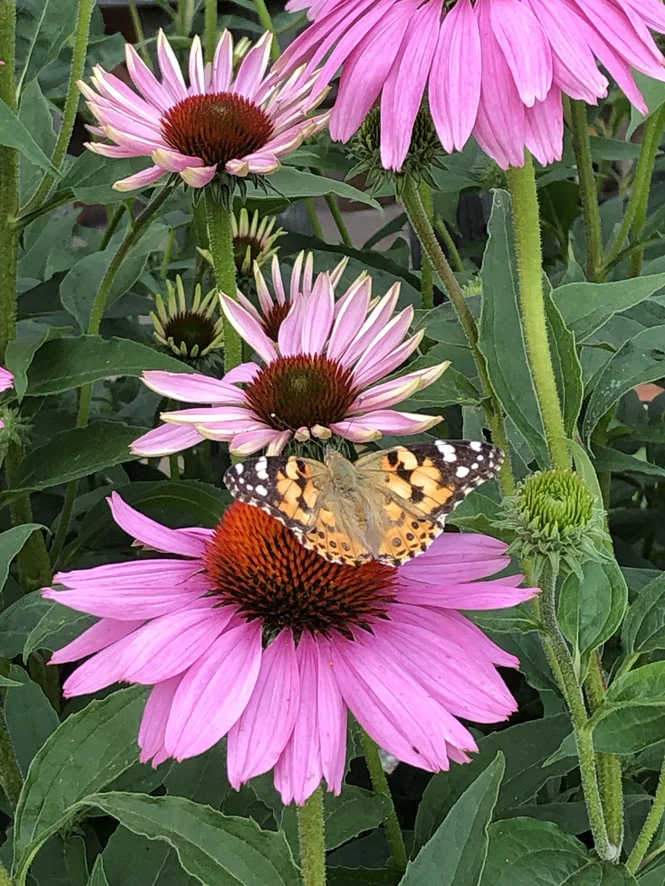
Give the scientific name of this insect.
Vanessa cardui
